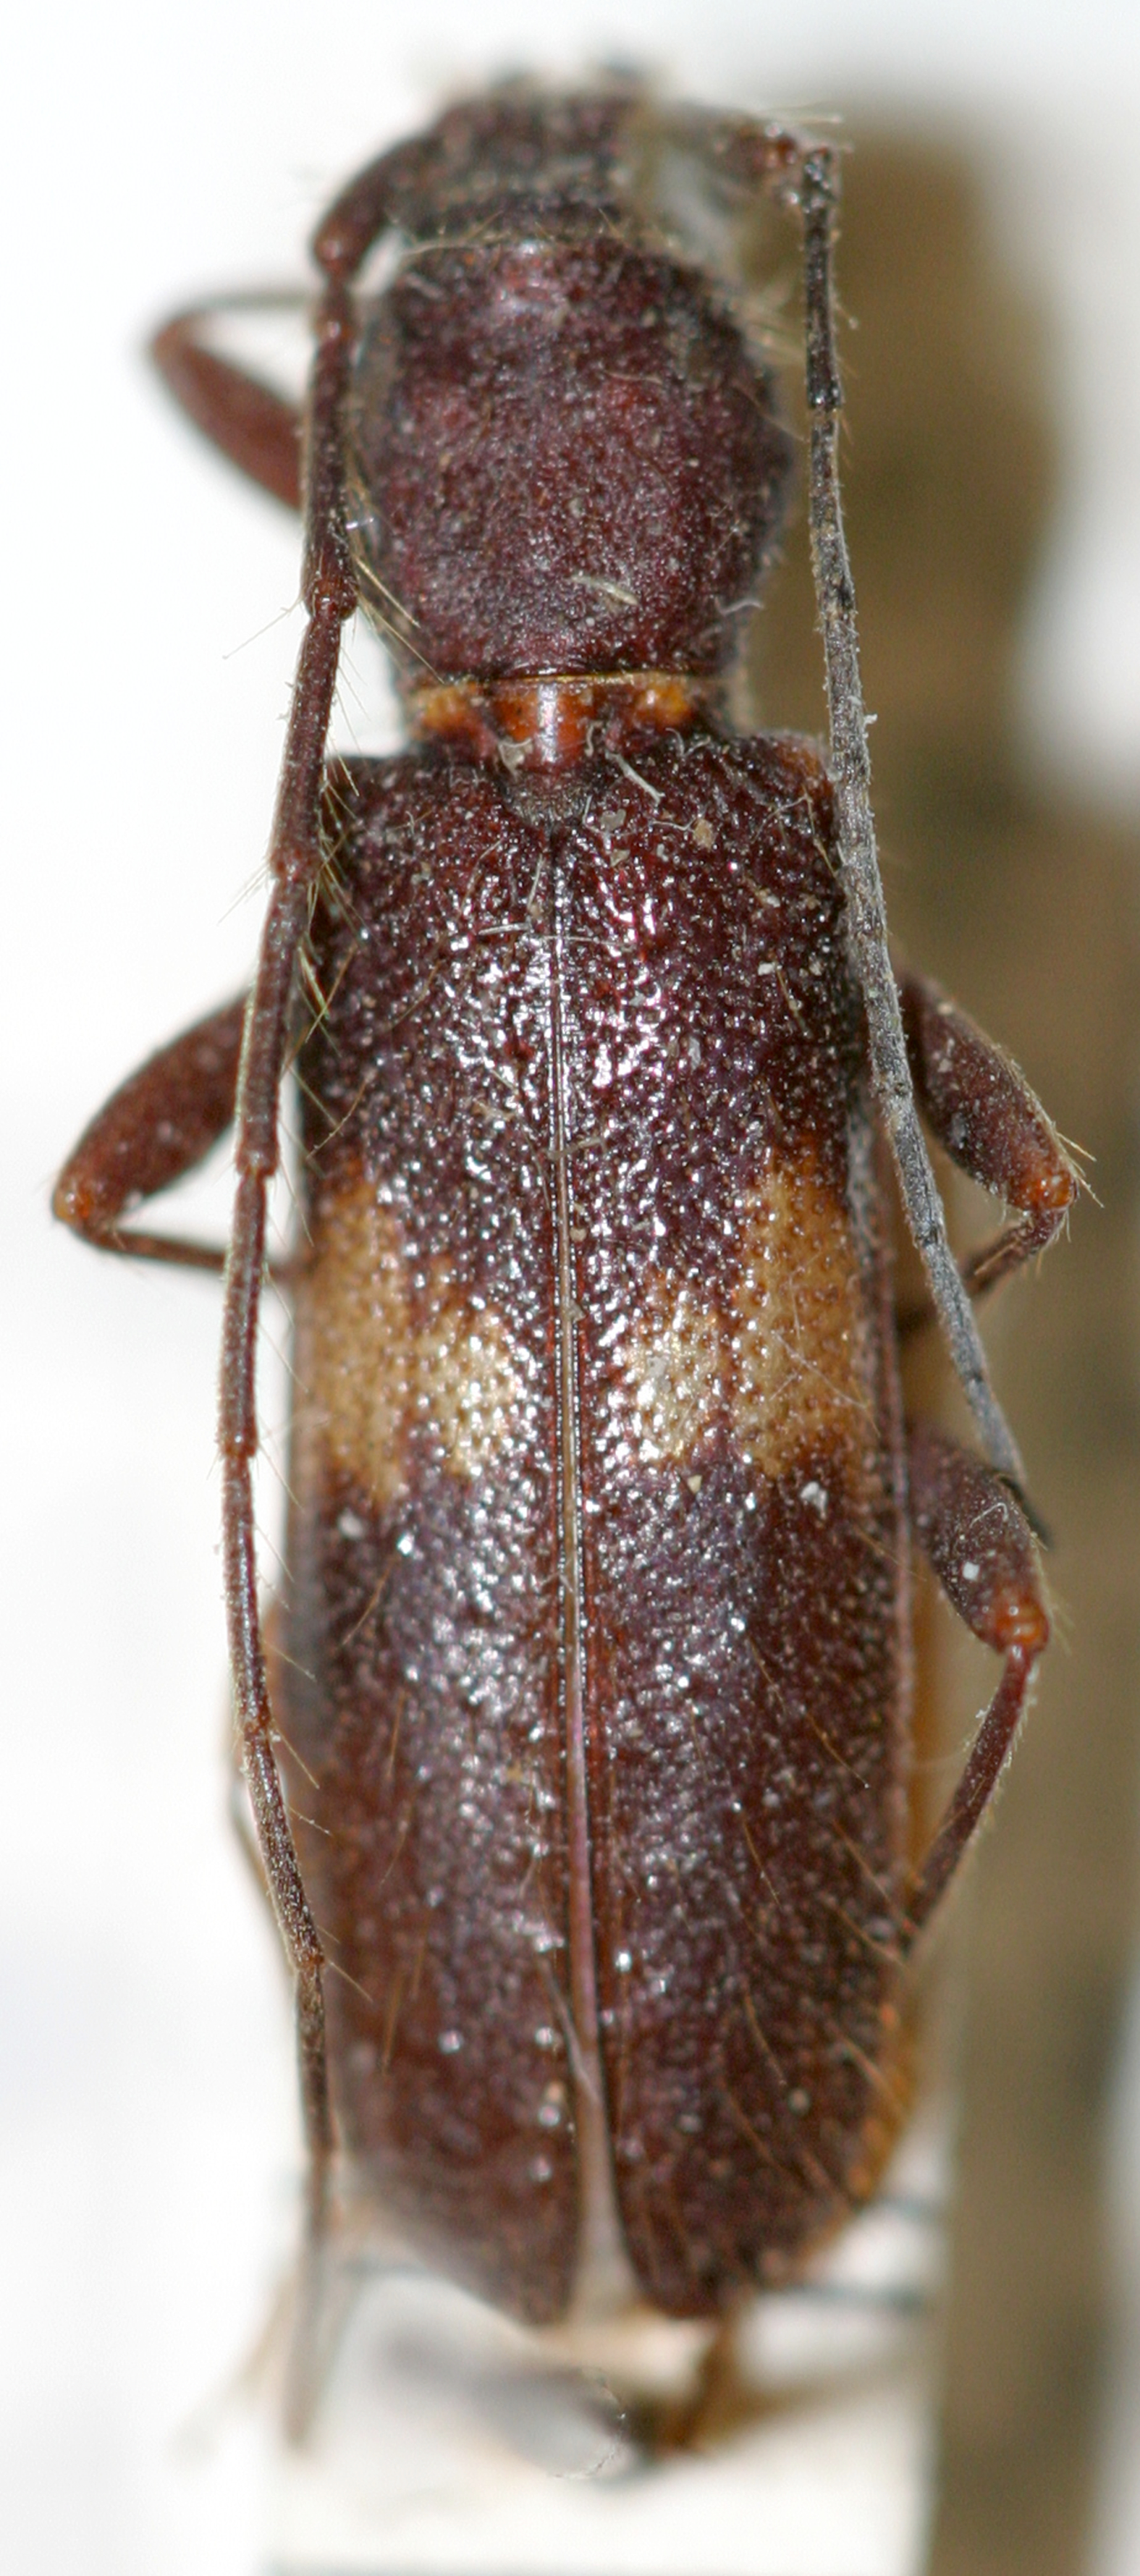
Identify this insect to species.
Penichroa fasciata
